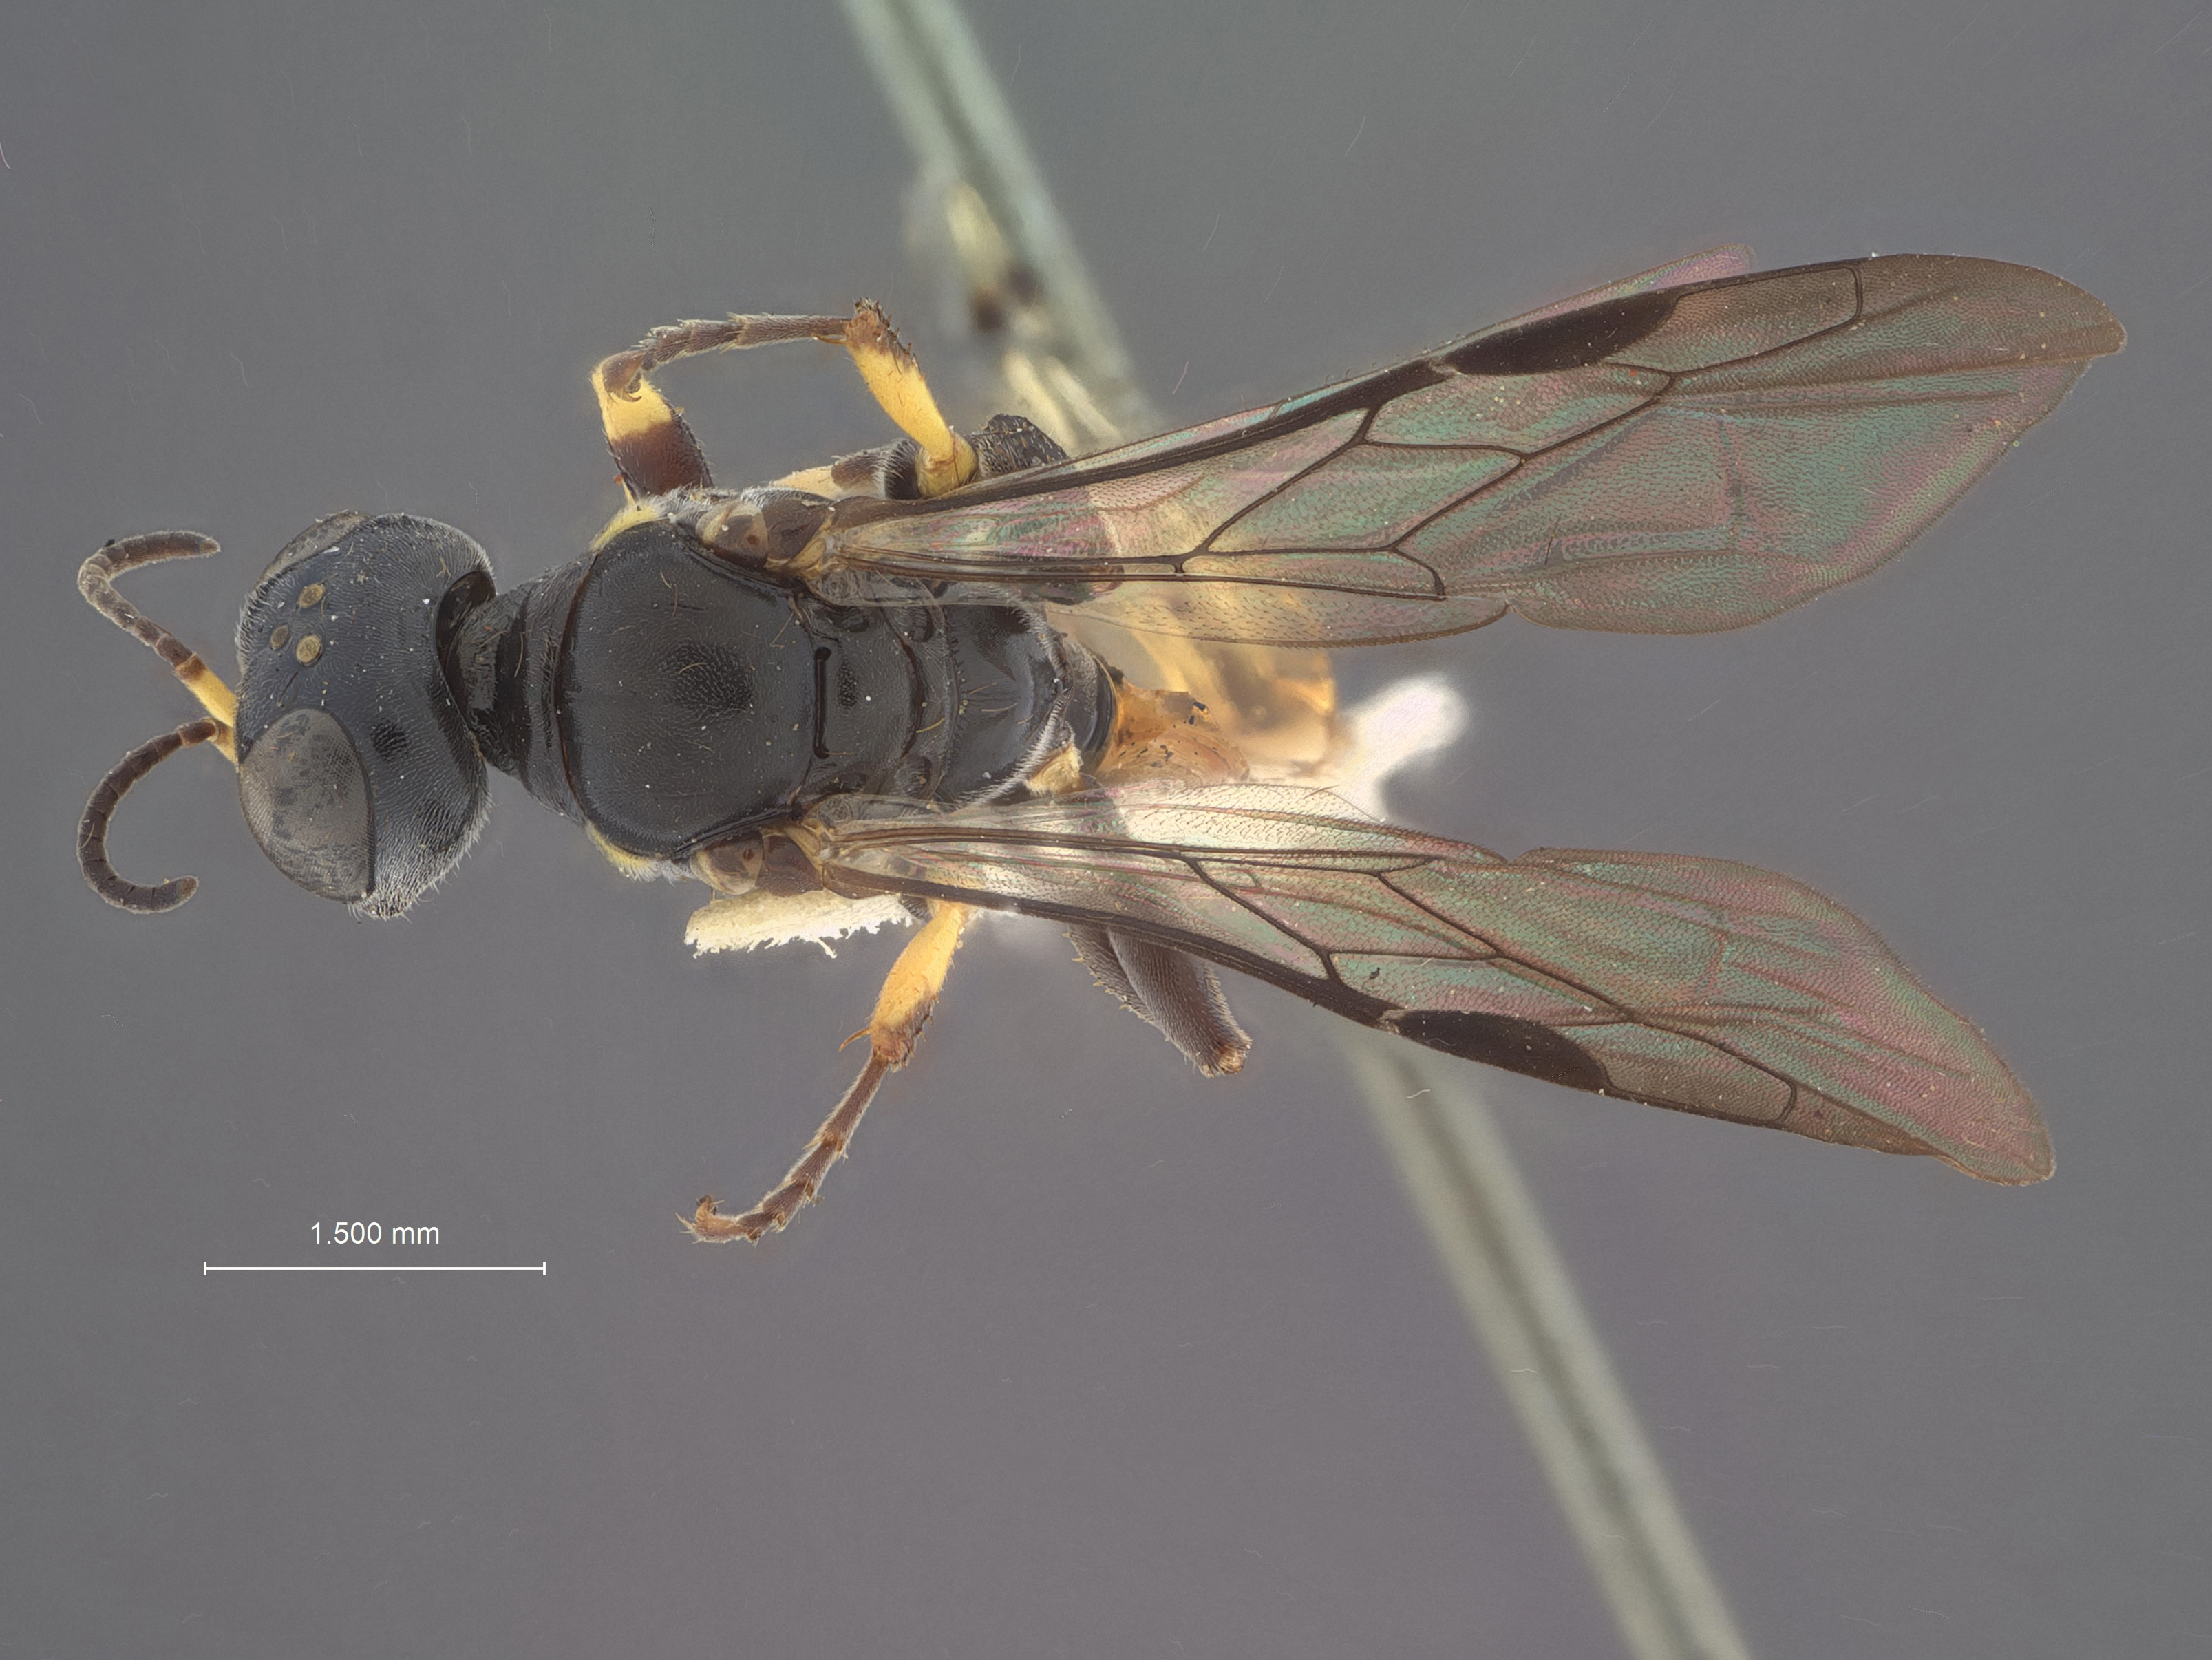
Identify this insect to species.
Rhopalum zelandum
